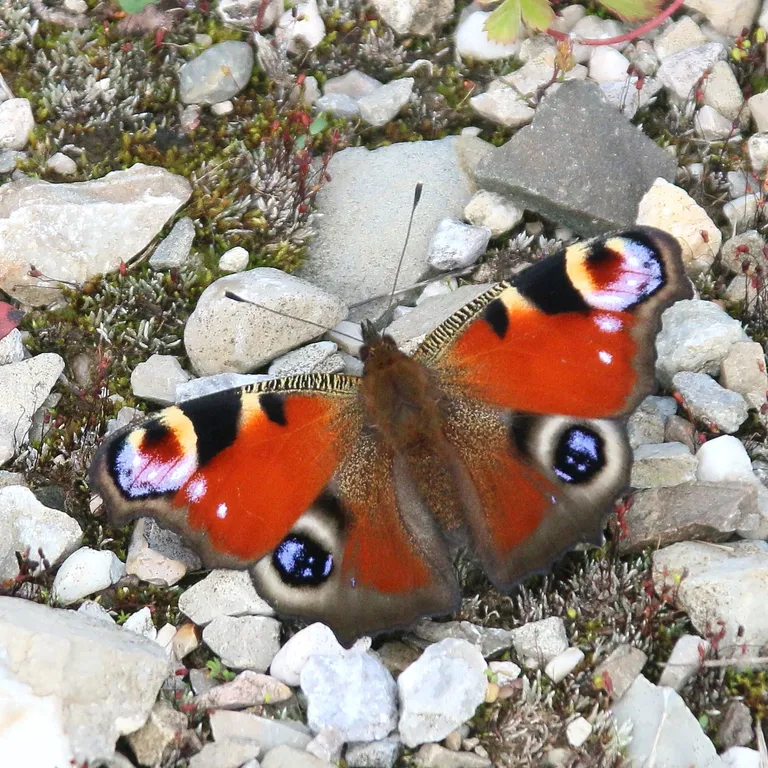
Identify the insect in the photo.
Aglais io
